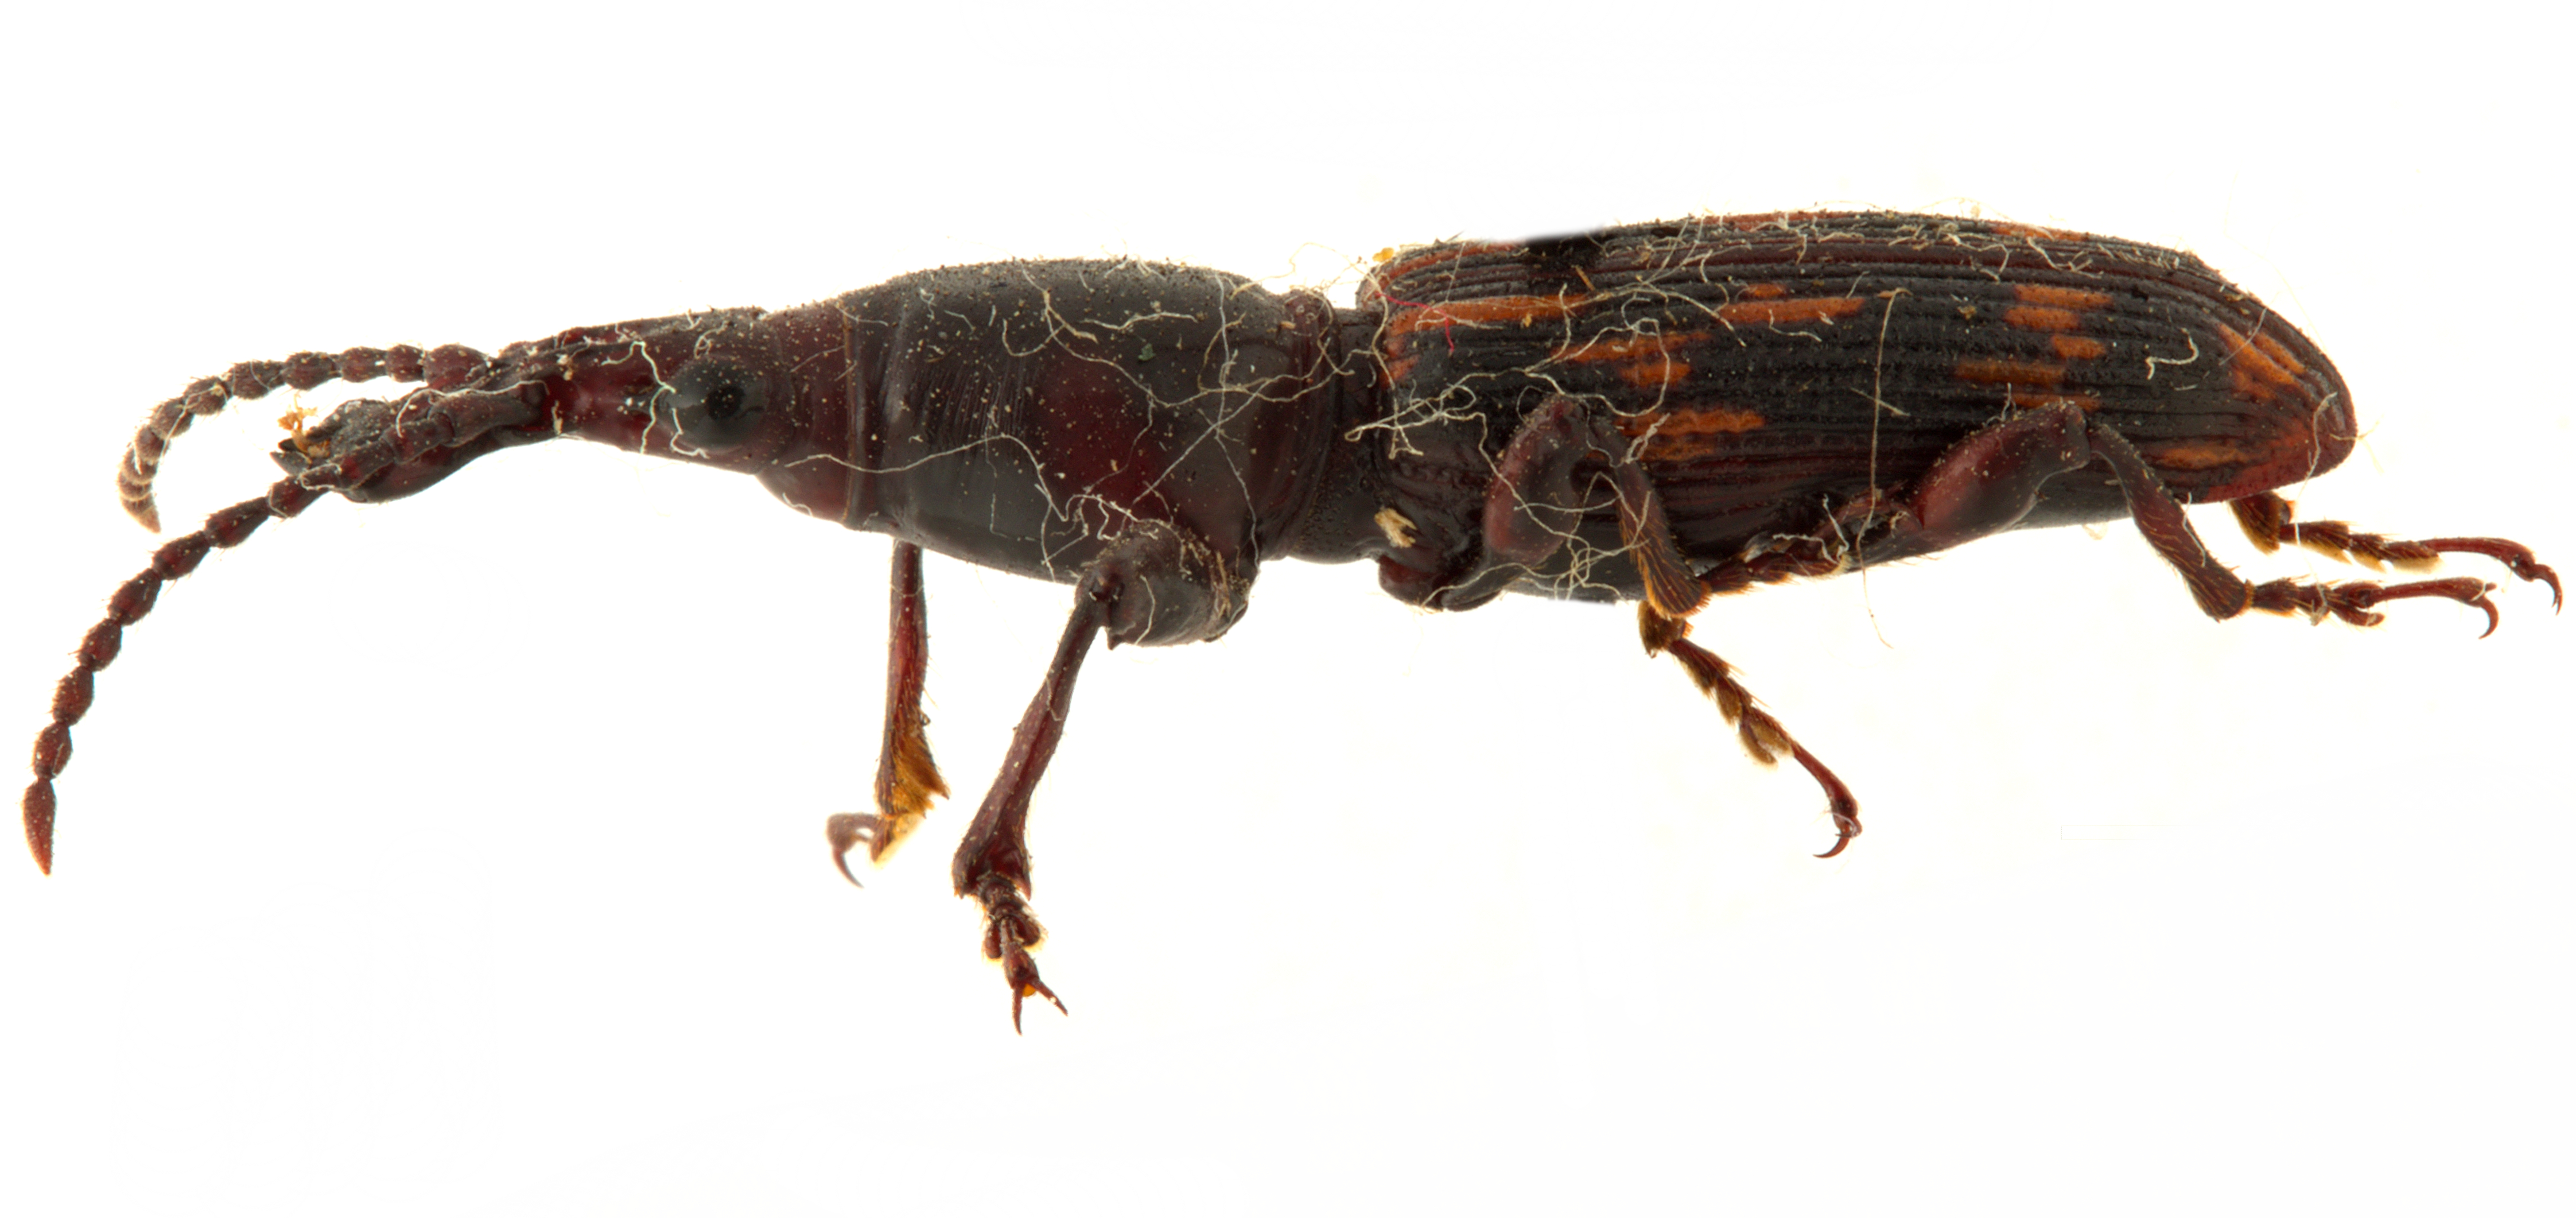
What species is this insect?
Eupsalis minuta
